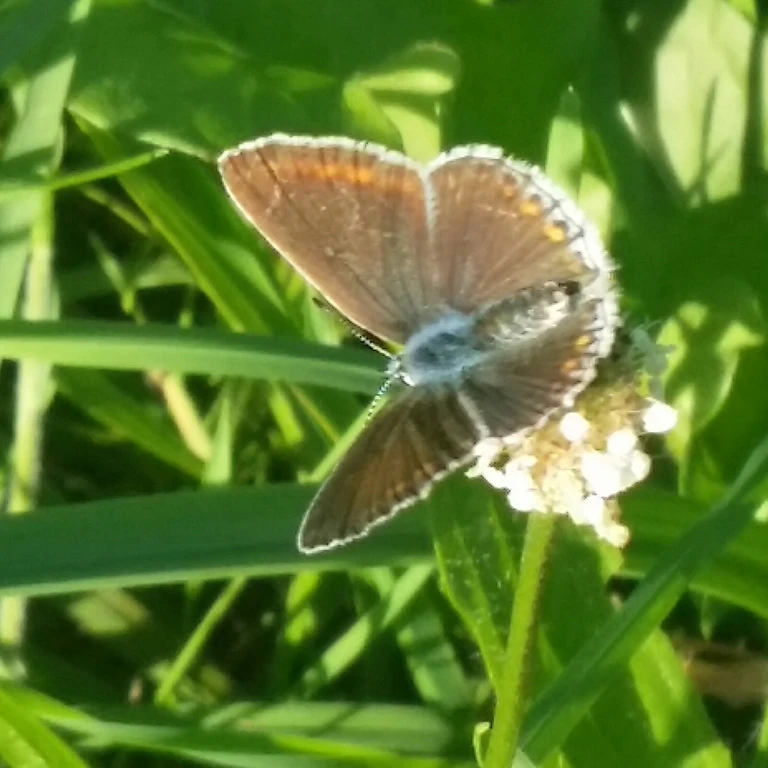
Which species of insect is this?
Polyommatus icarus
